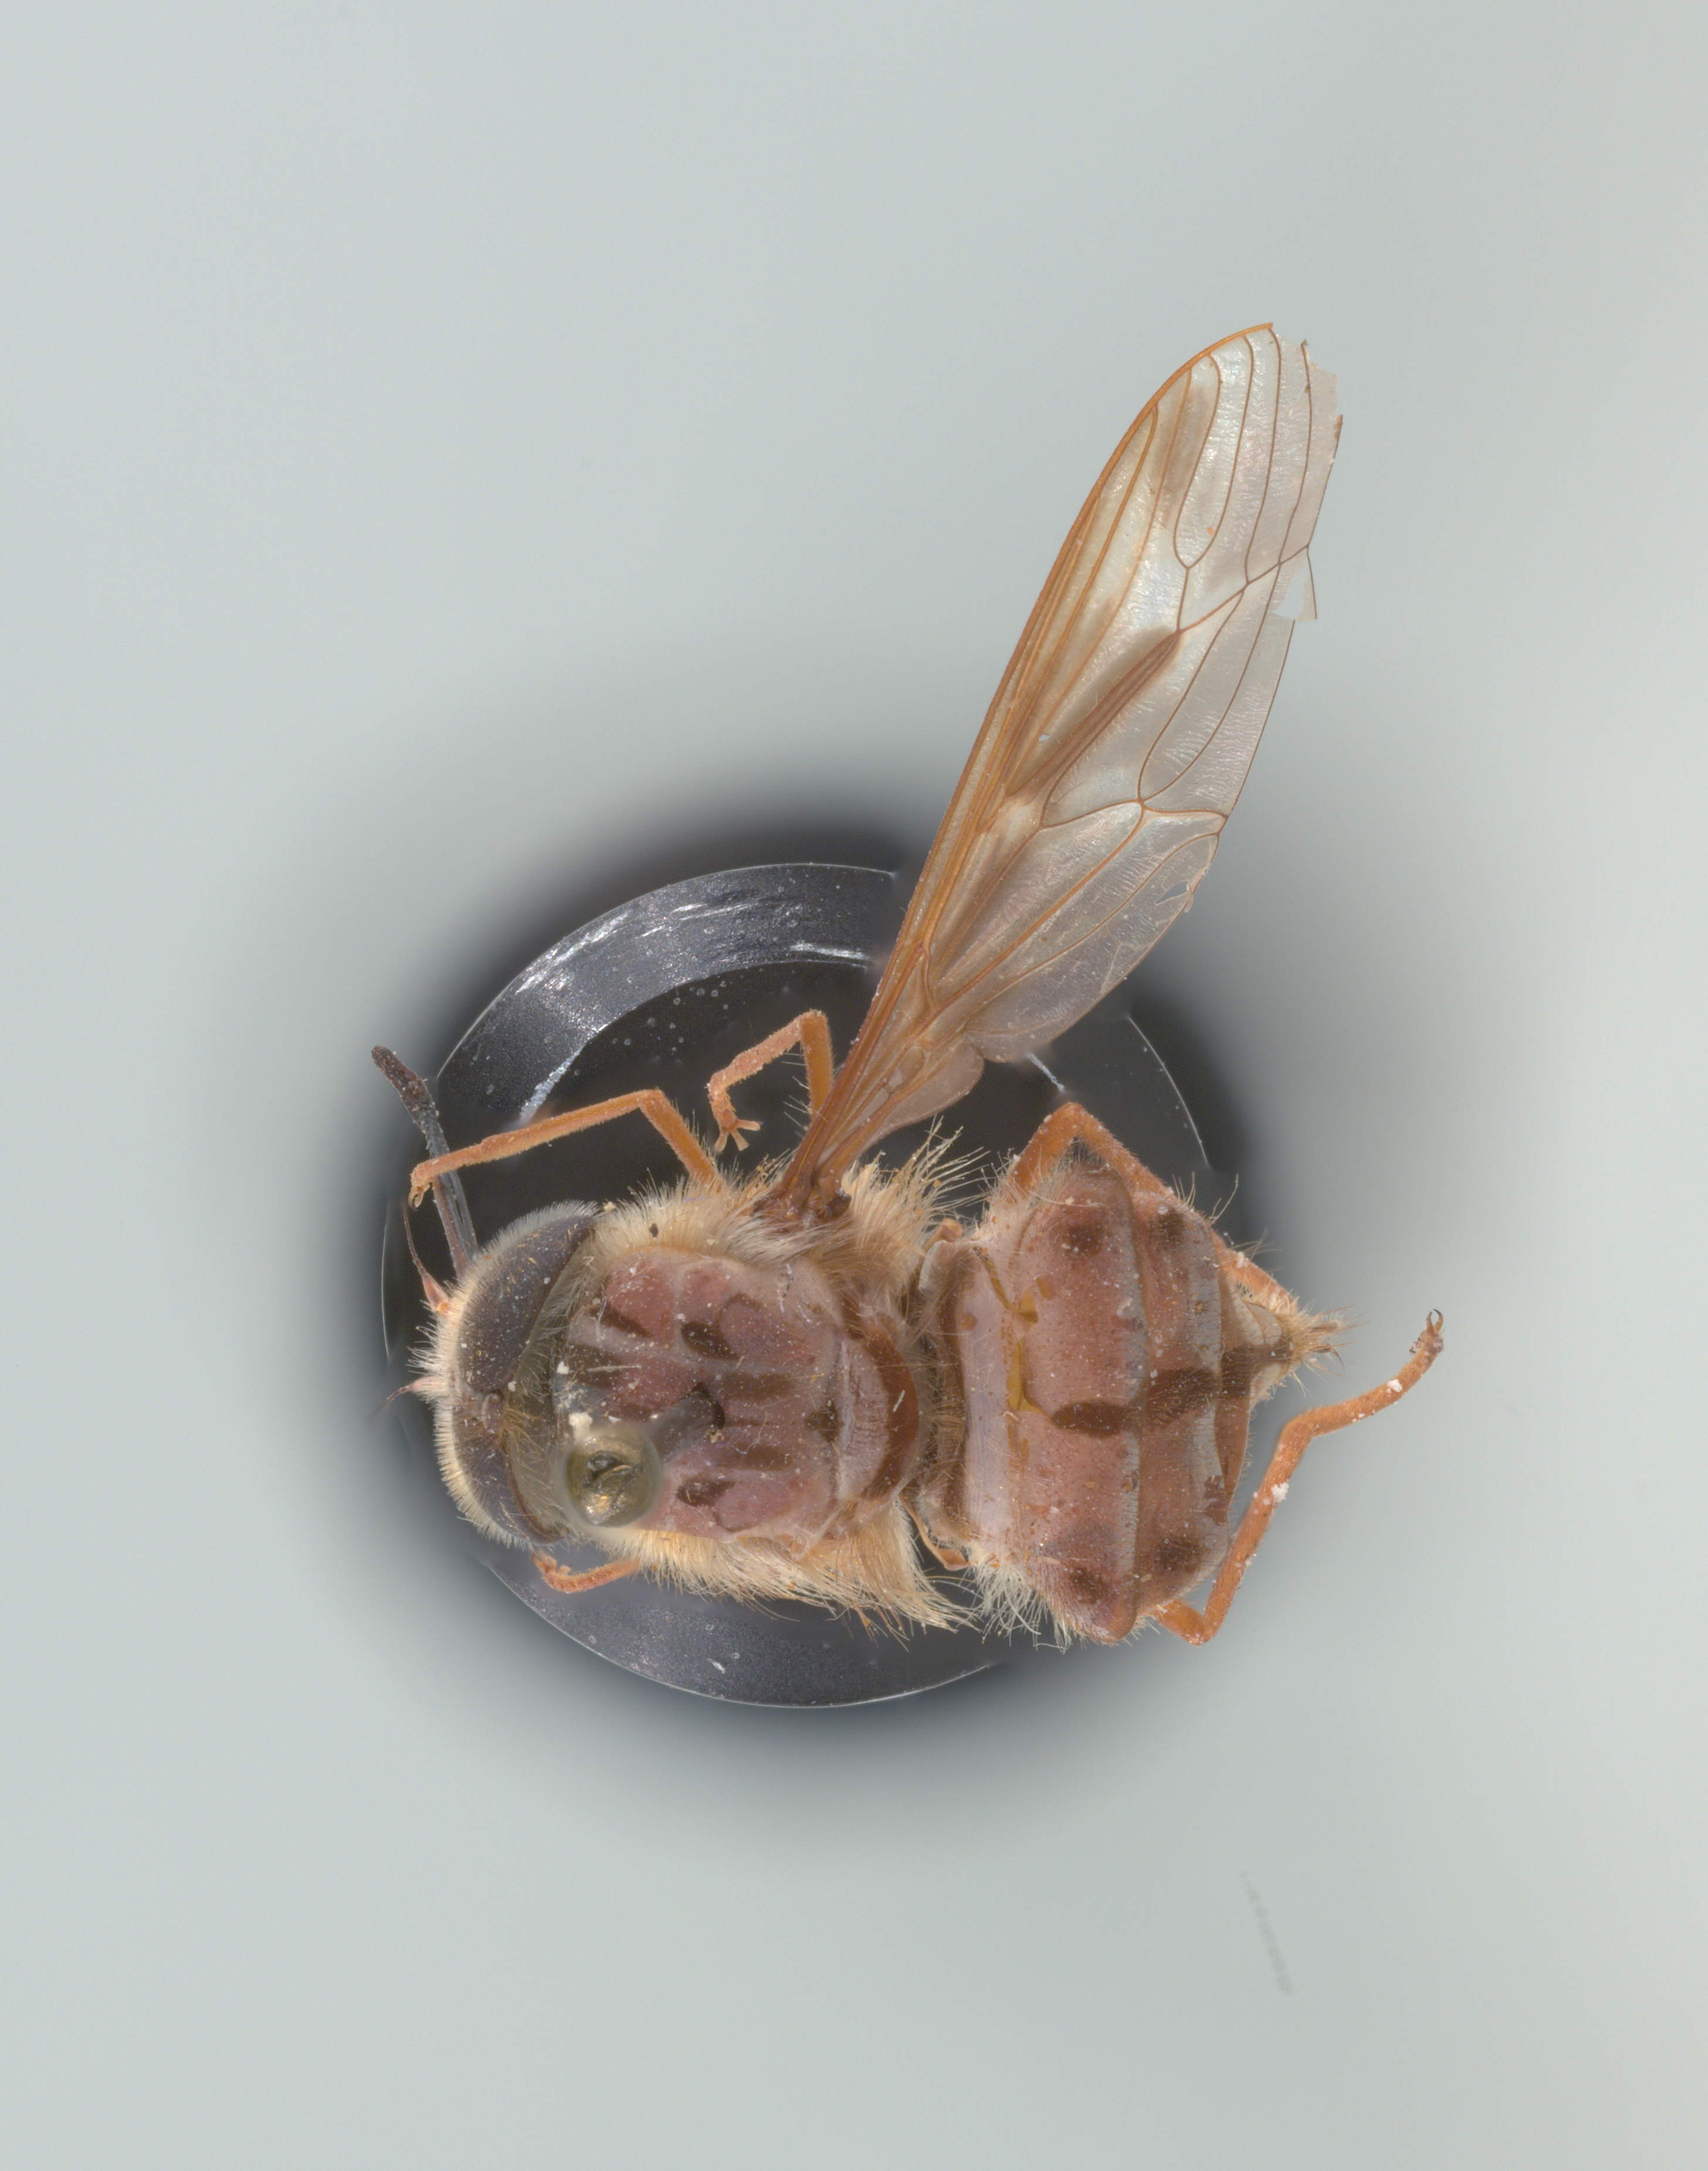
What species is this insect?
Trichophthalma nubipennis
